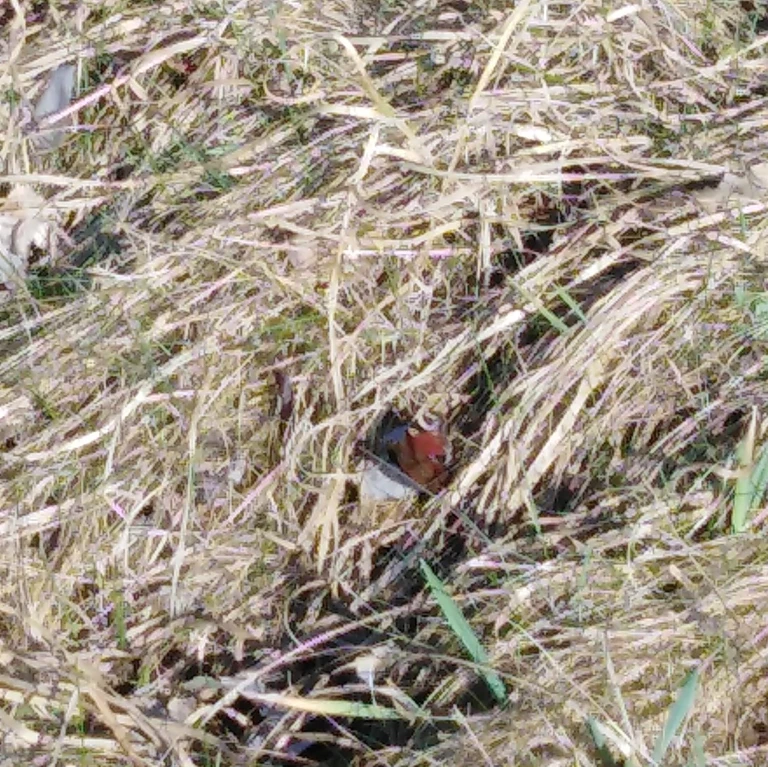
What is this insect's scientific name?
Aglais io
